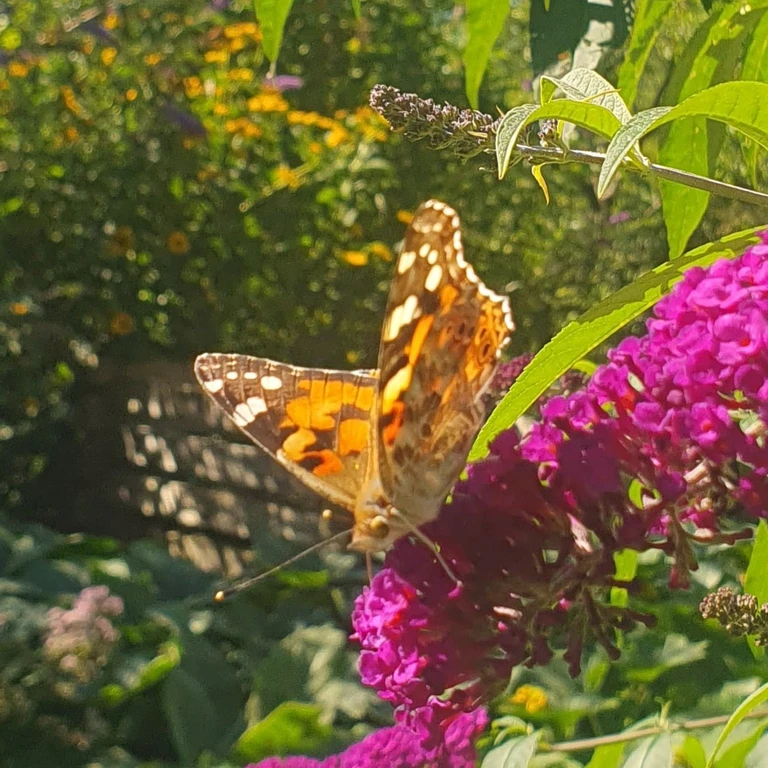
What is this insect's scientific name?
Vanessa cardui
